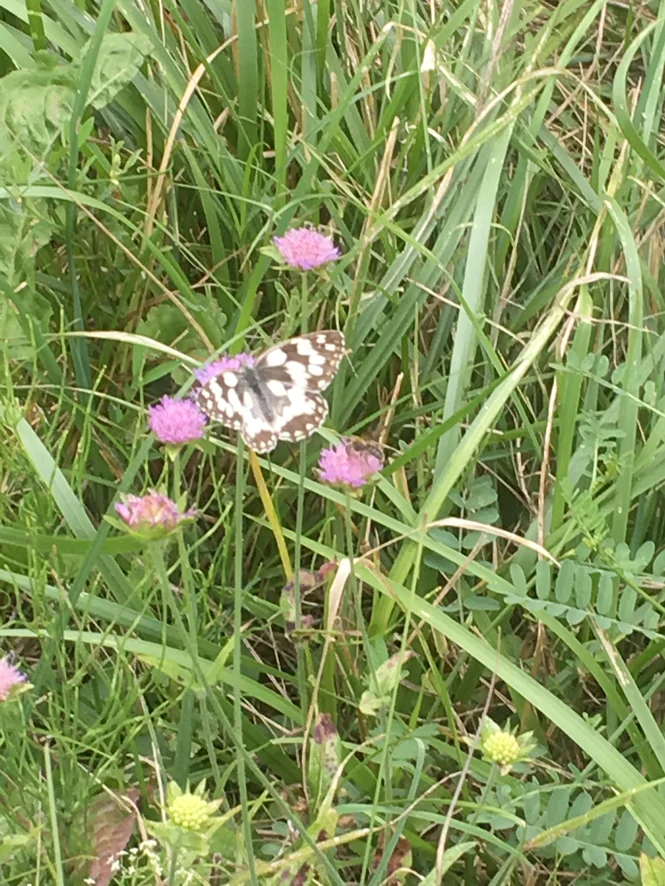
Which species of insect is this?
Melanargia galathea
